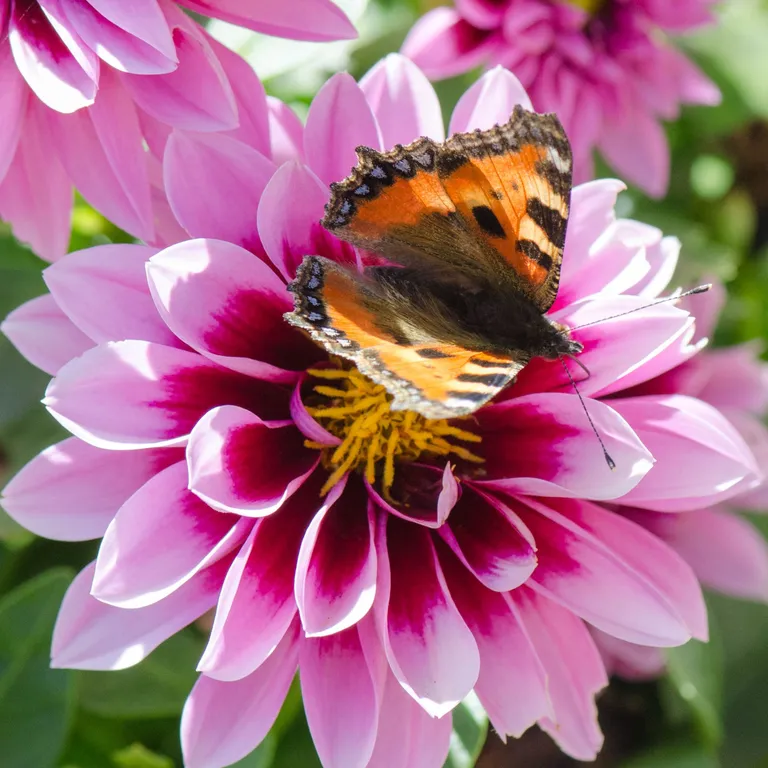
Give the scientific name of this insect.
Aglais urticae
